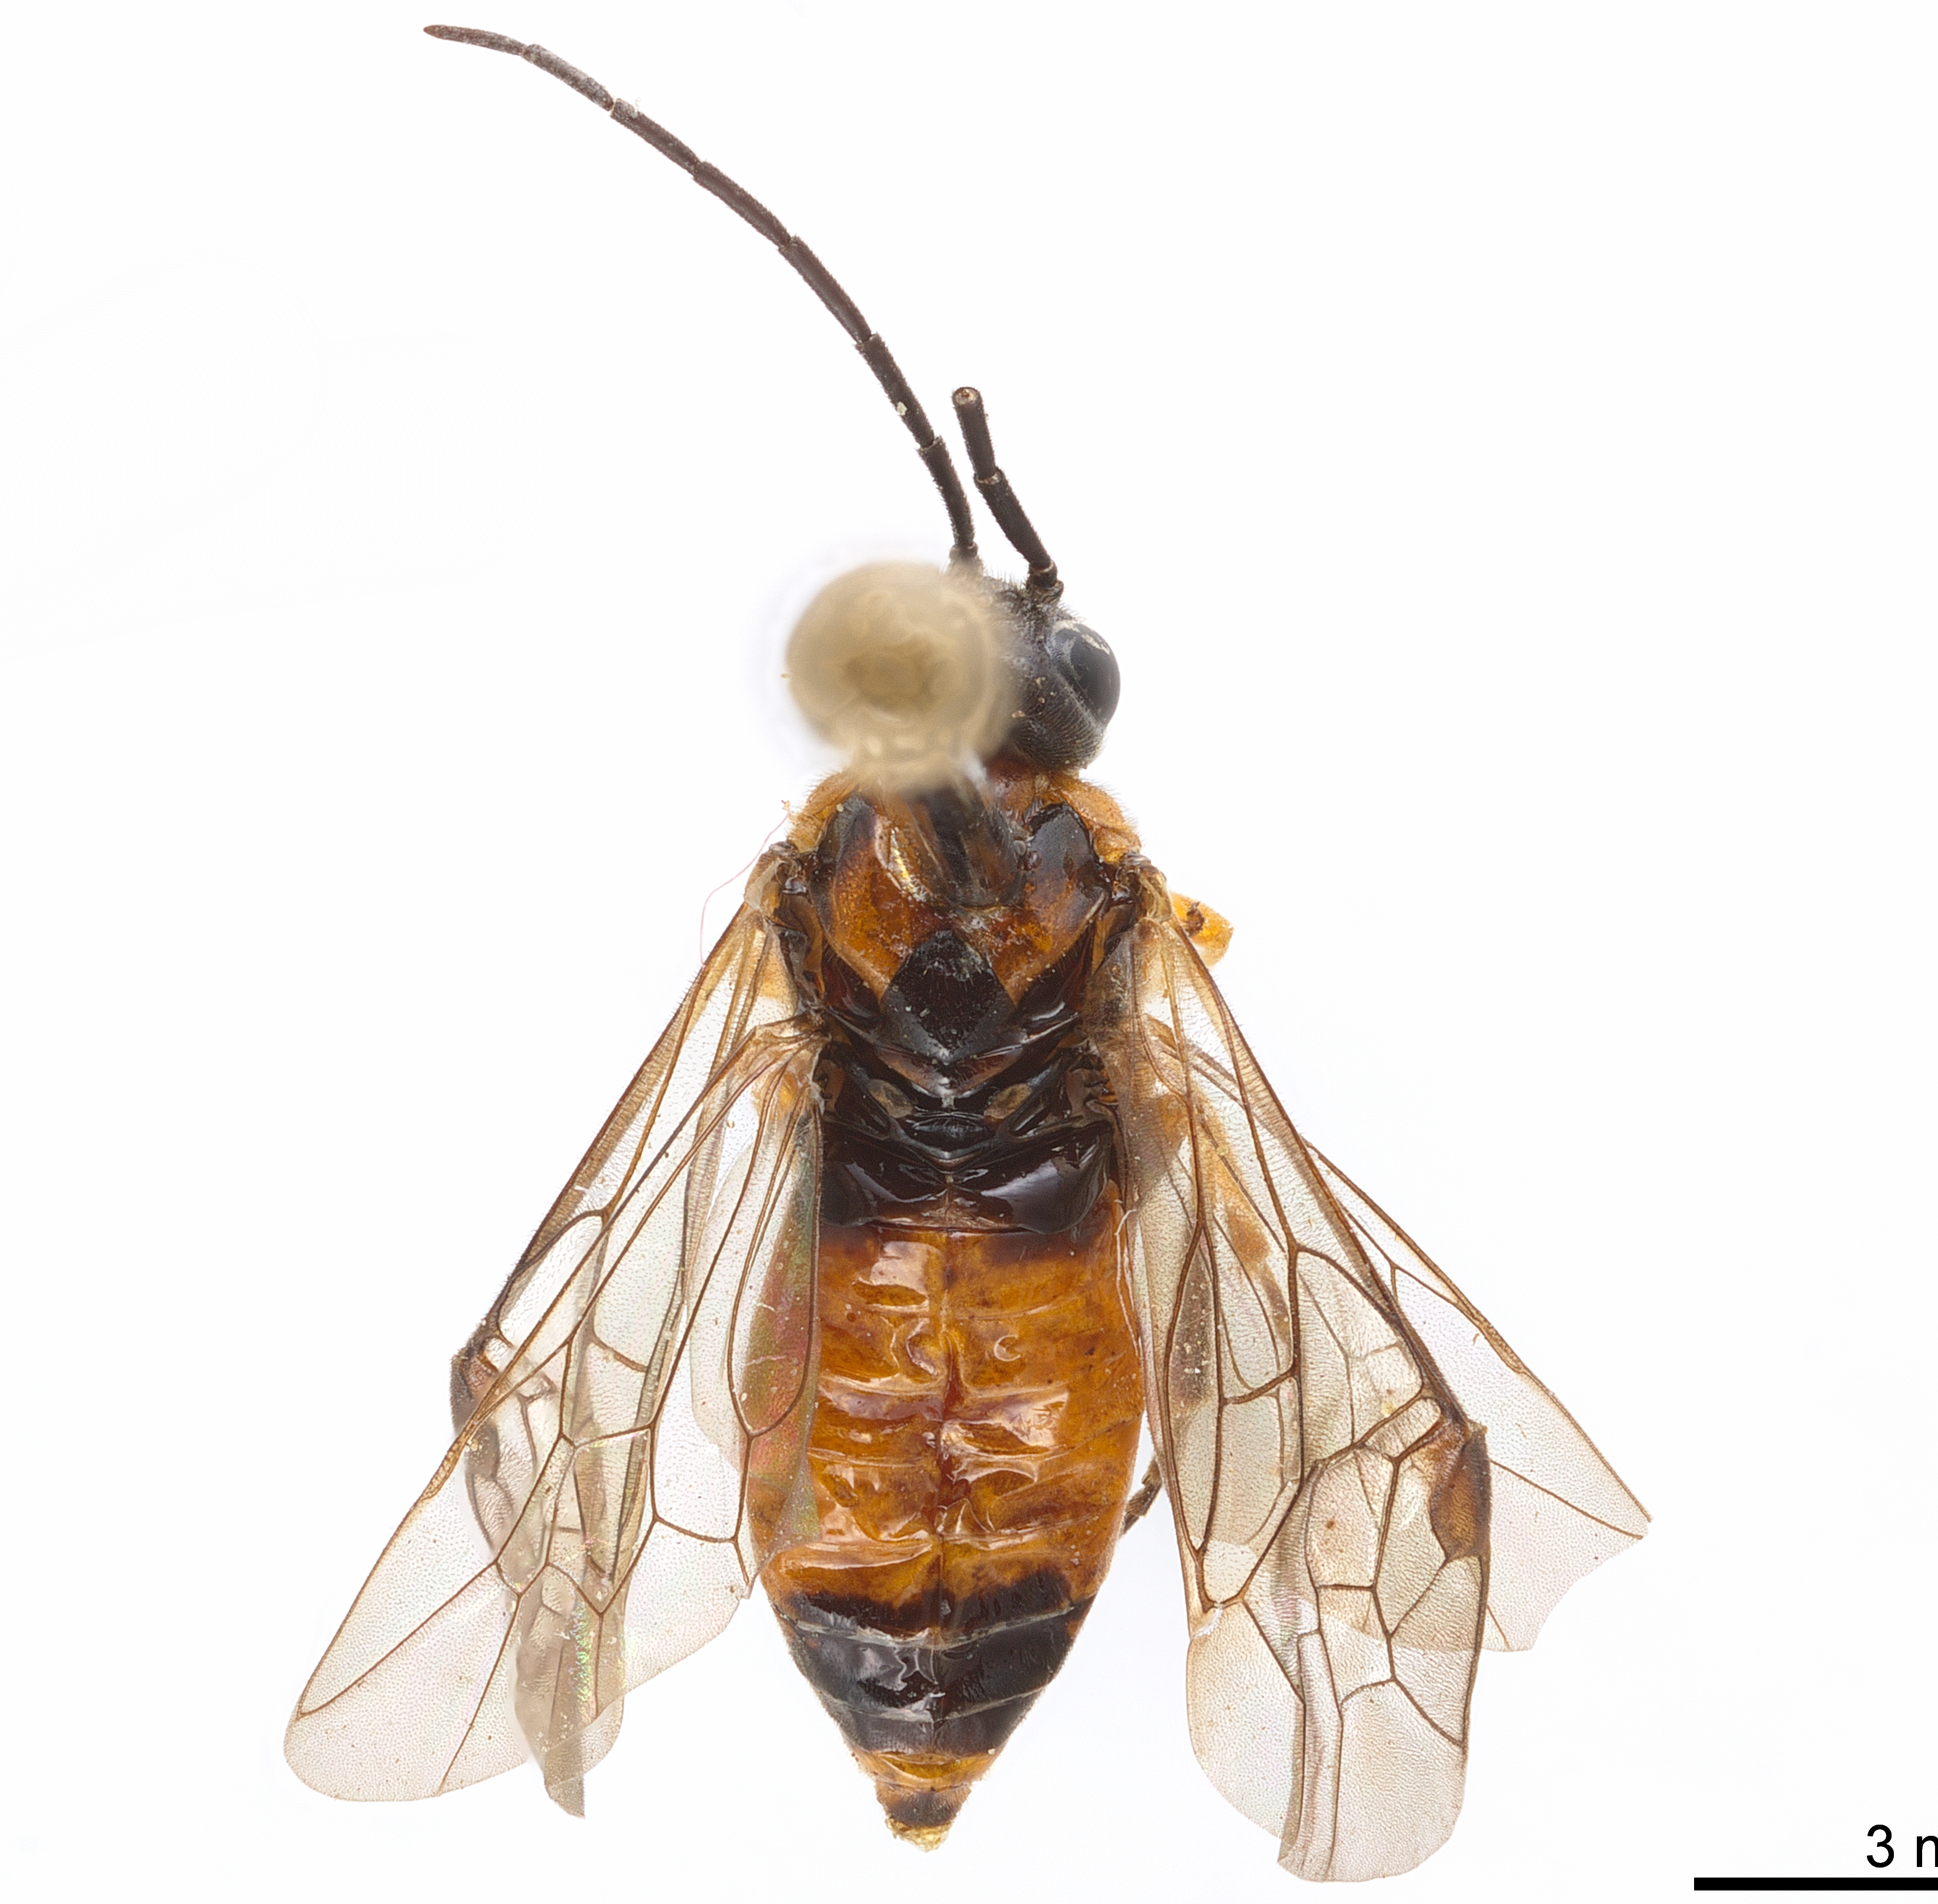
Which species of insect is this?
Susana annulata
